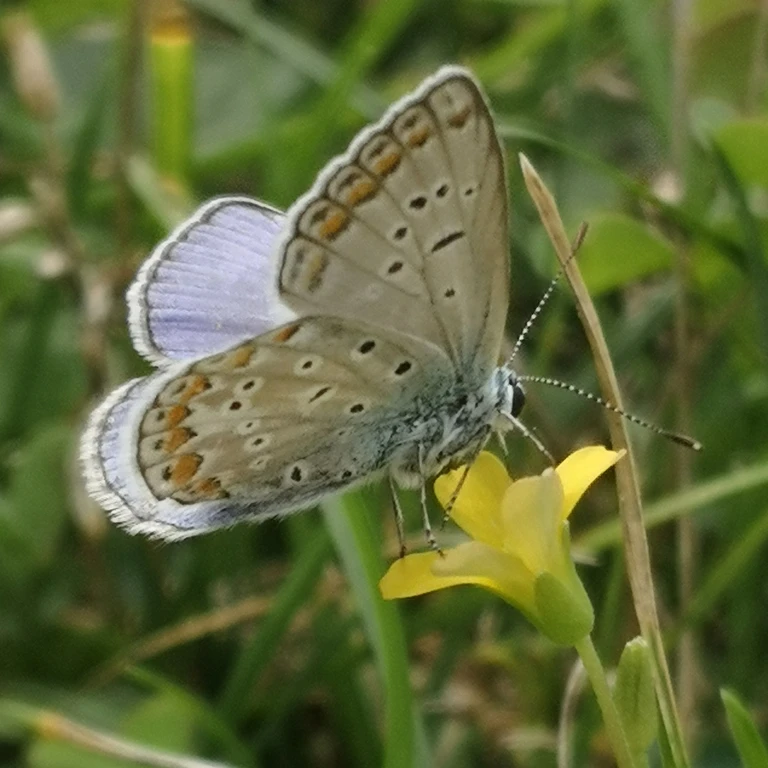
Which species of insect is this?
Polyommatus icarus
